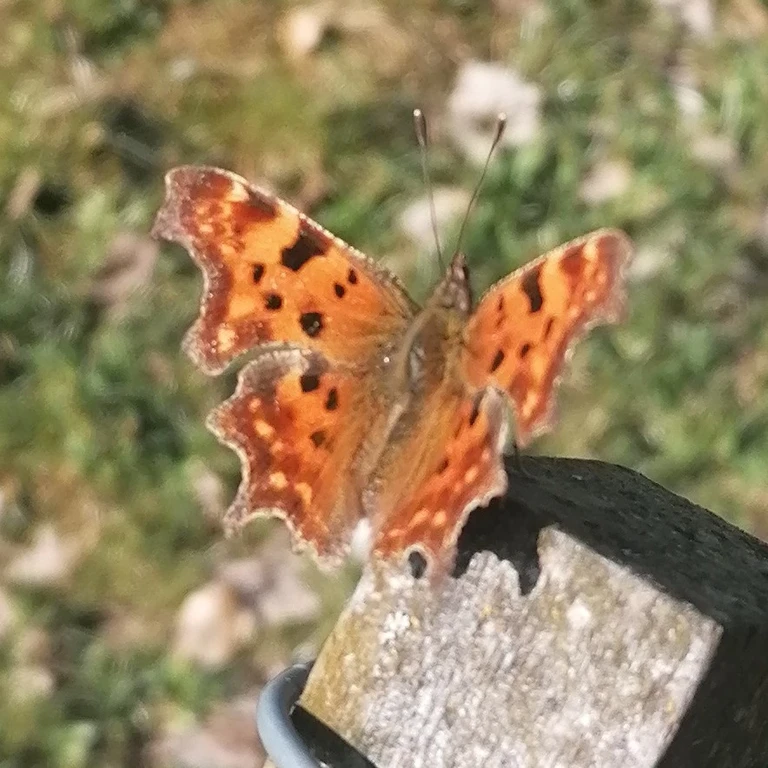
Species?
Polygonia c-album
